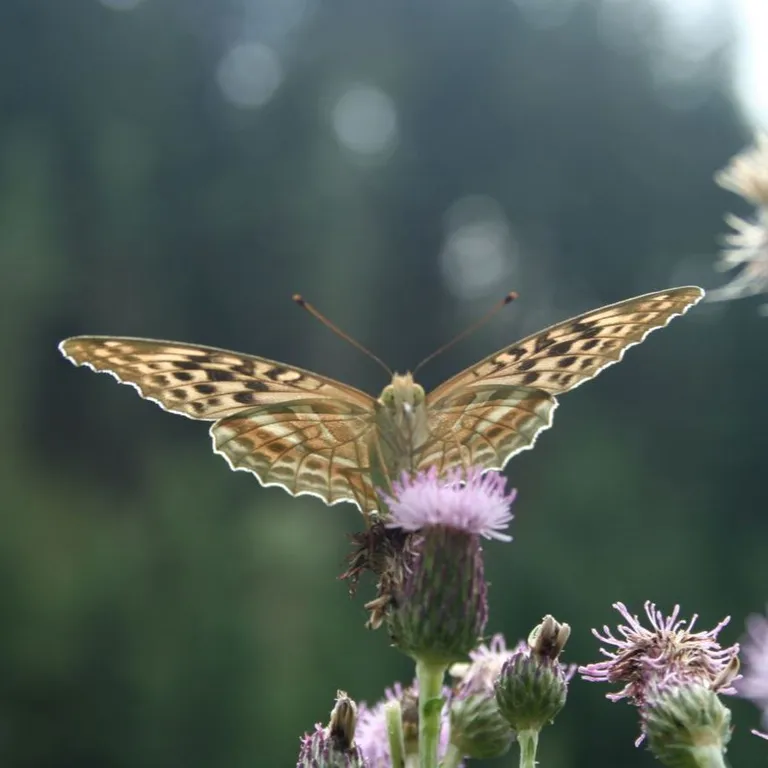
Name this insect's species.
Argynnis paphia
